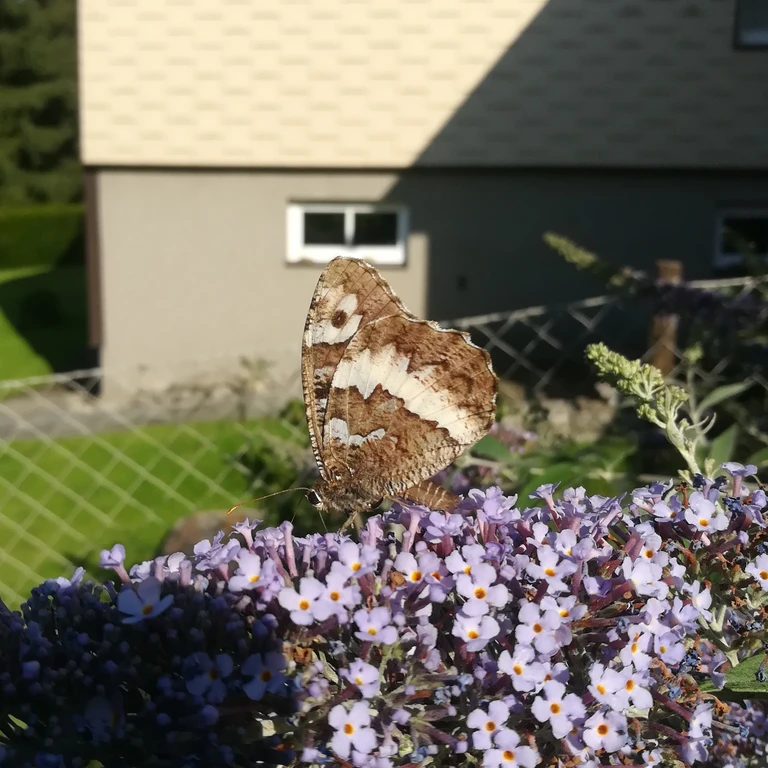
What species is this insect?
Brintesia circe
